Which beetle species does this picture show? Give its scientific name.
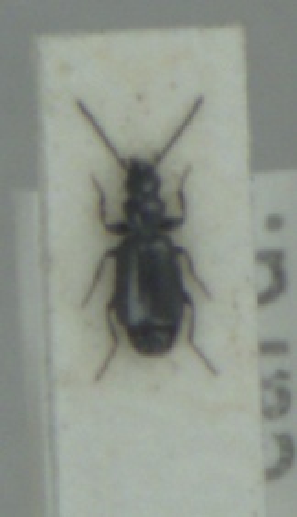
Microlestes maurus
